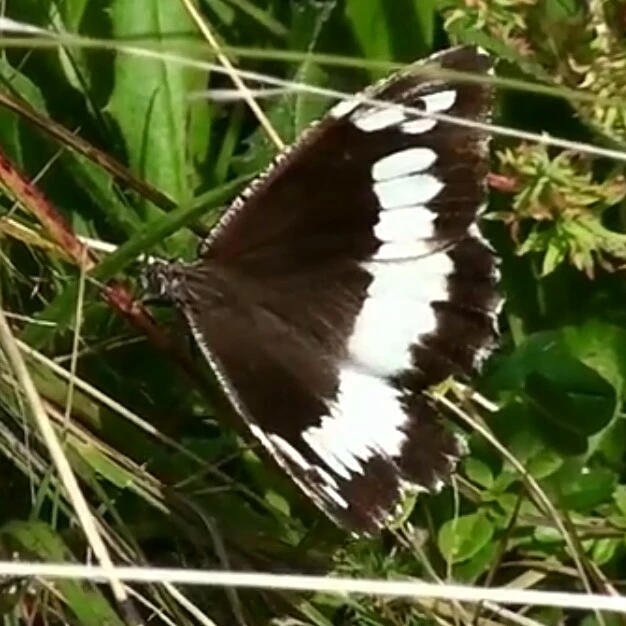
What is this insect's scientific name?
Brintesia circe
